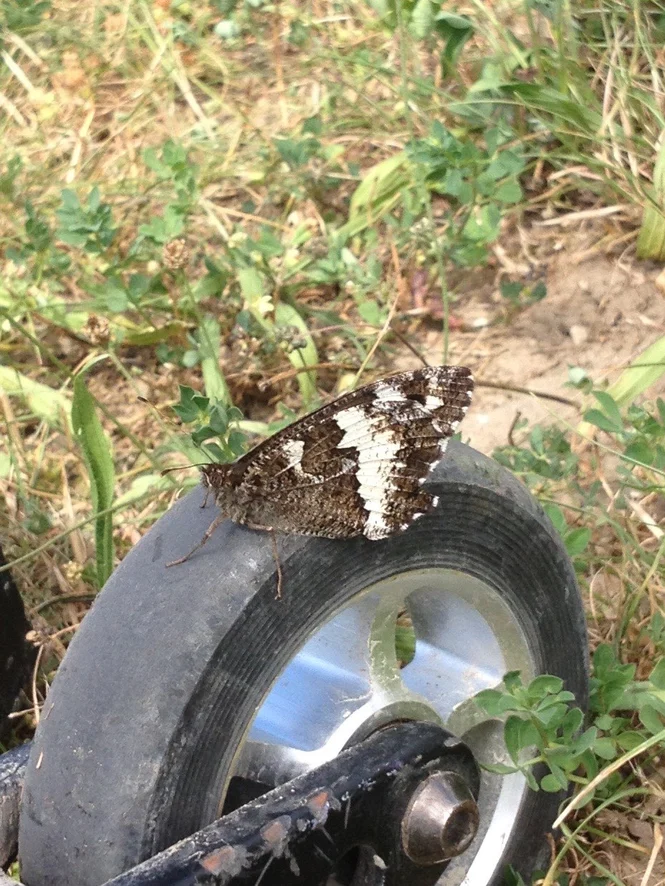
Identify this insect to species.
Brintesia circe
